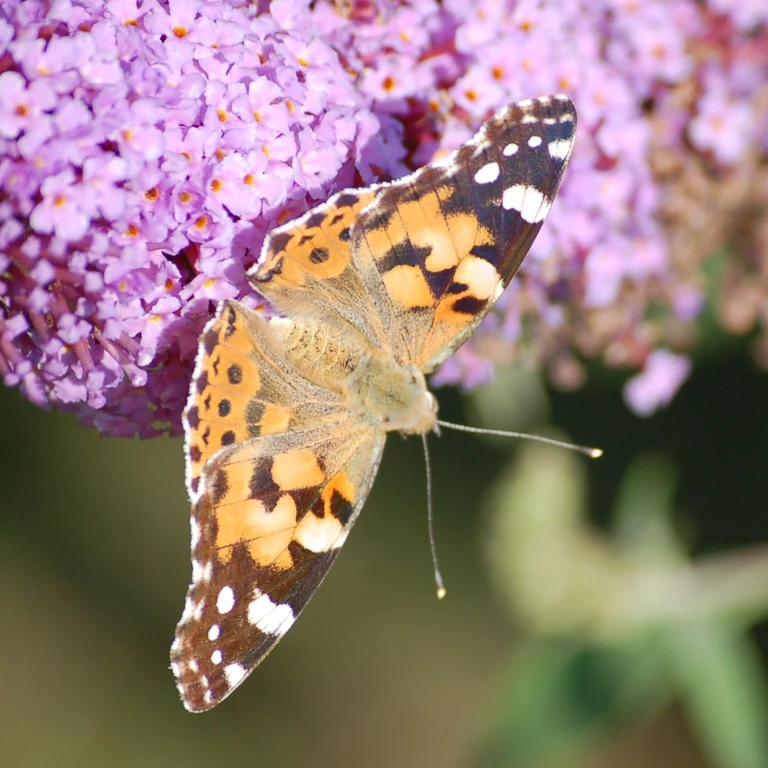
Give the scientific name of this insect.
Vanessa cardui
